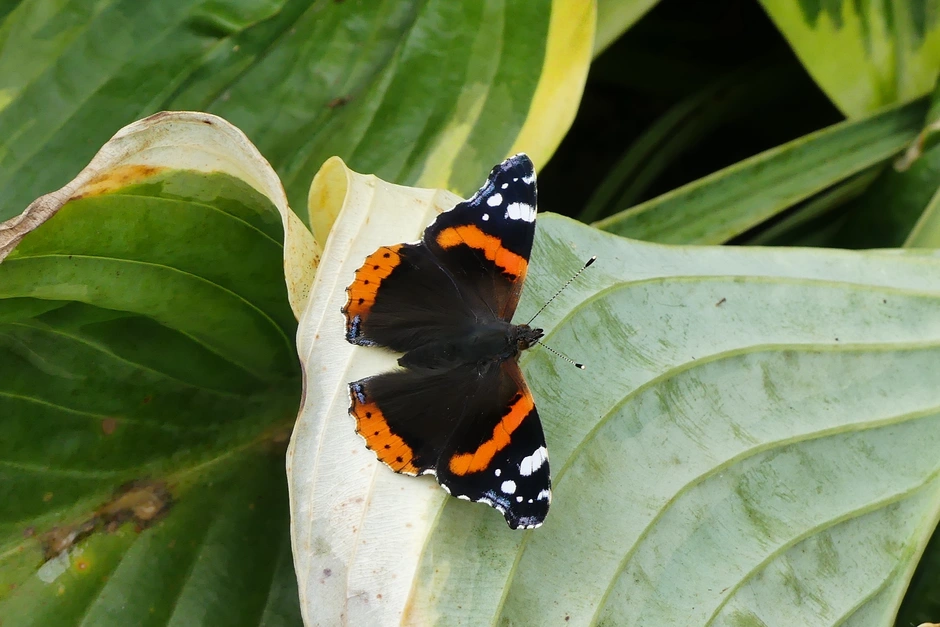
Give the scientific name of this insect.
Vanessa atalanta
